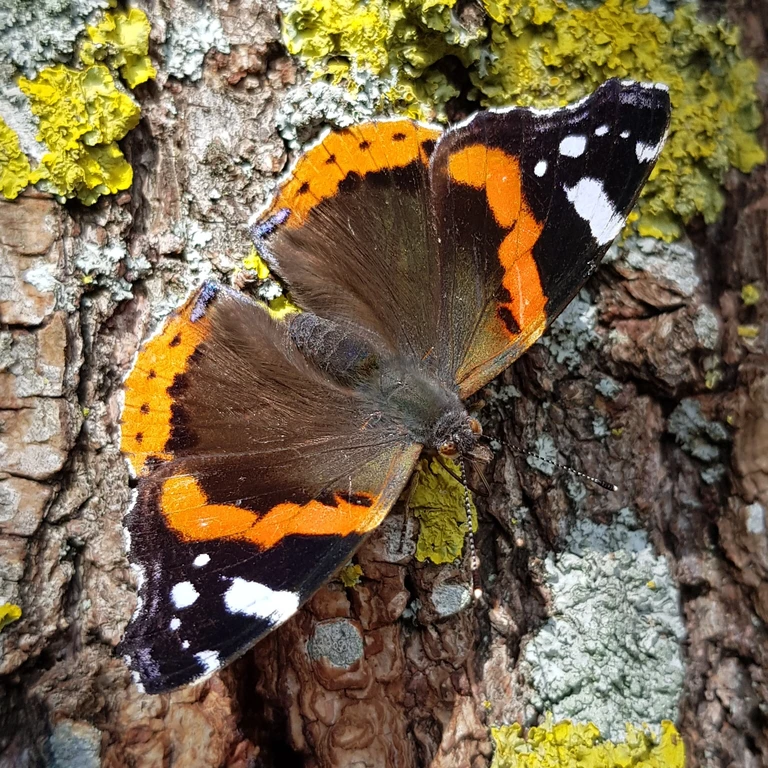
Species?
Vanessa atalanta
